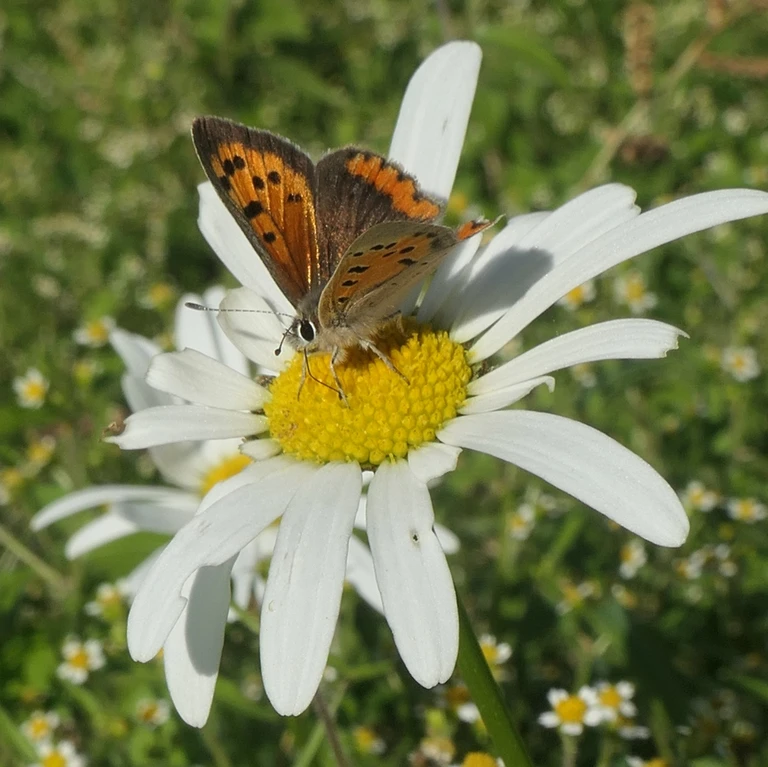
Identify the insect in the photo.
Lycaena phlaeas
